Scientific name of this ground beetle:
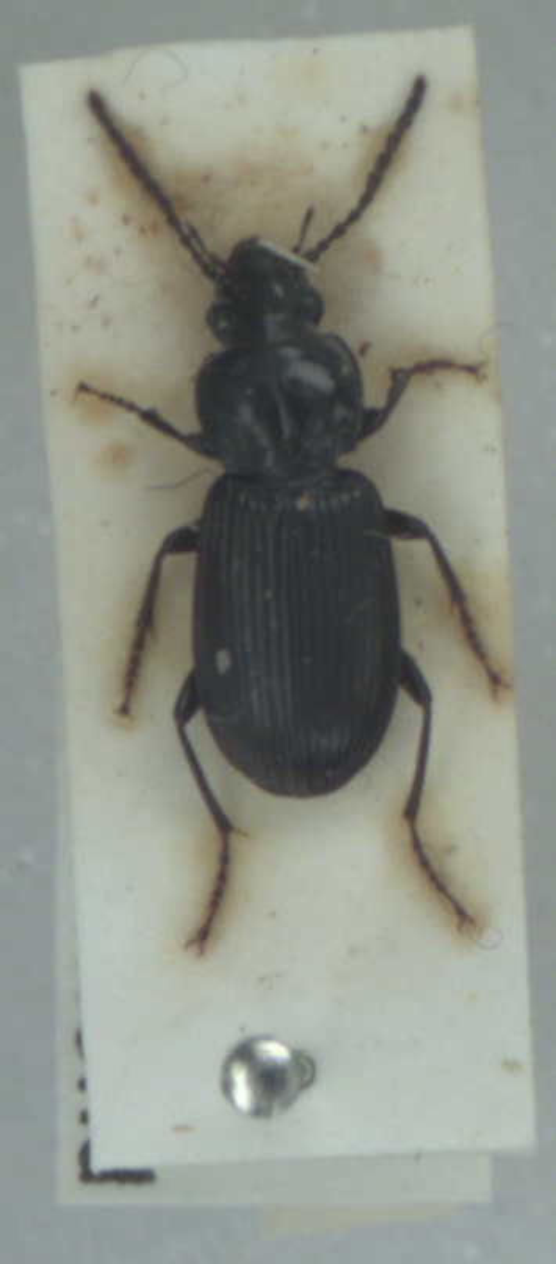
Pterostichus nigrita
